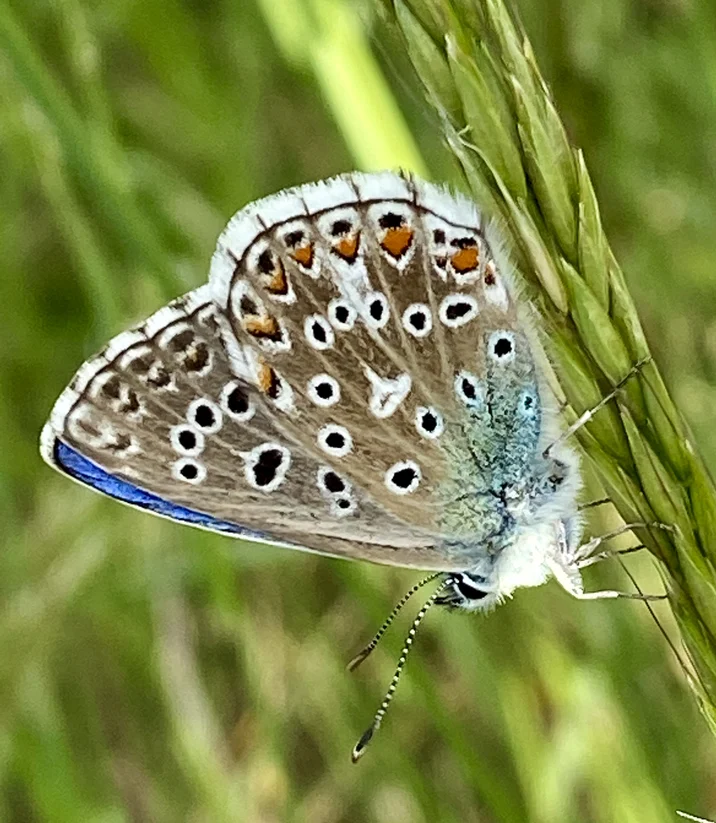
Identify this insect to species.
Lysandra bellargus
